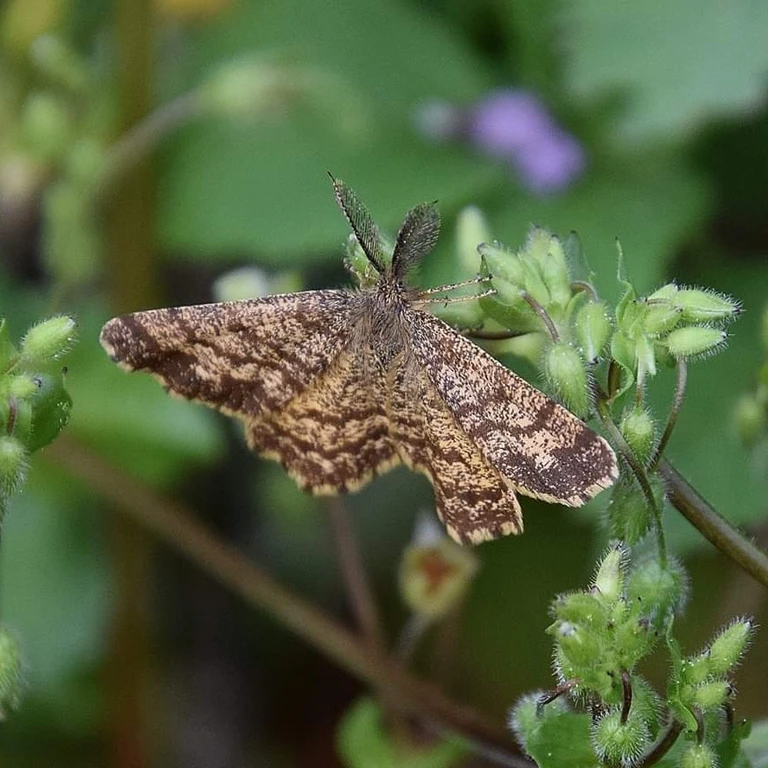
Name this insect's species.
Ematurga atomaria
